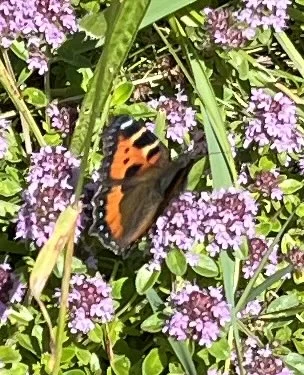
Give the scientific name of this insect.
Aglais urticae
